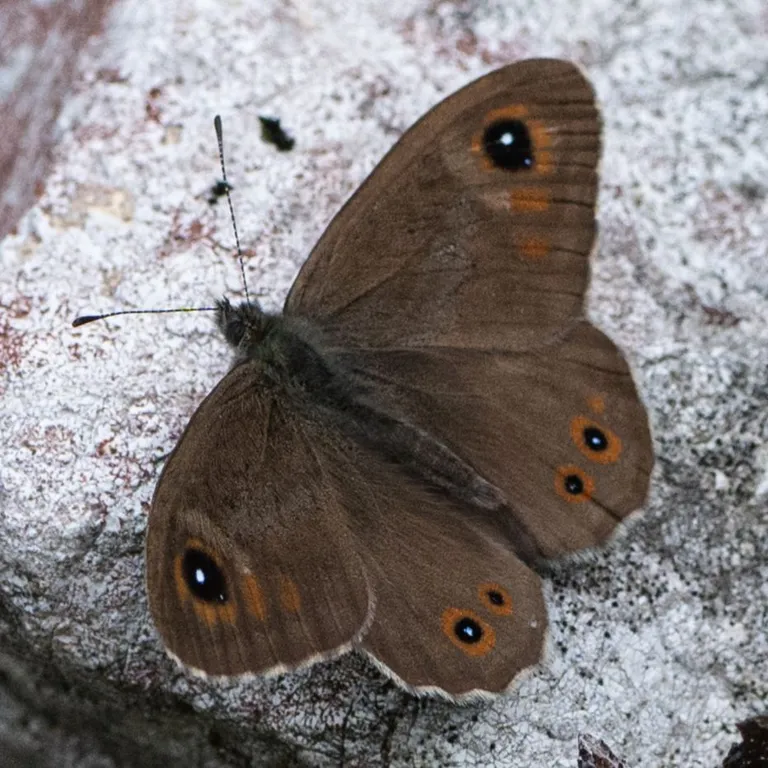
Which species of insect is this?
Lasiommata maera (also Pararge maera)
